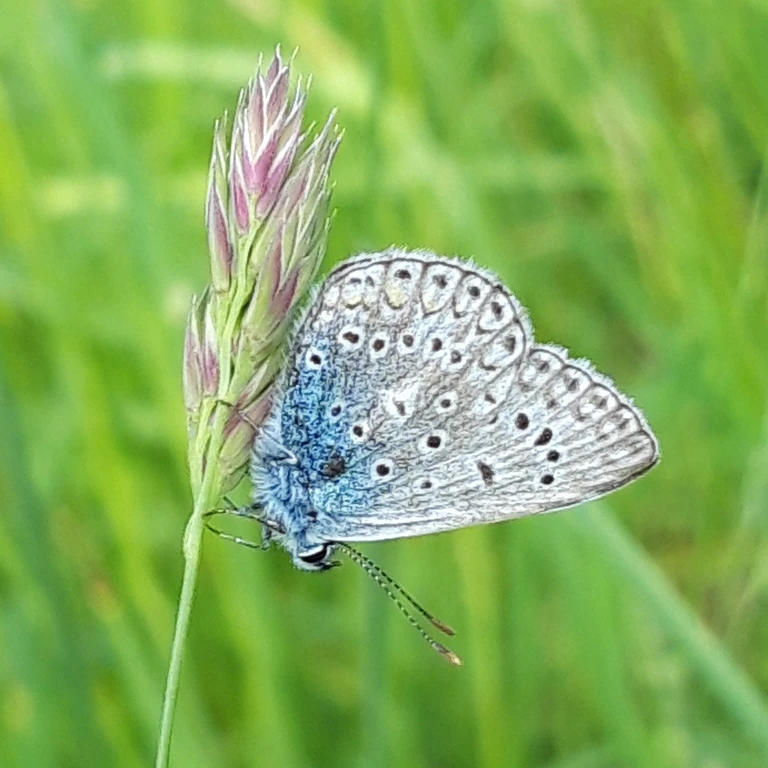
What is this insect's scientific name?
Polyommatus icarus
